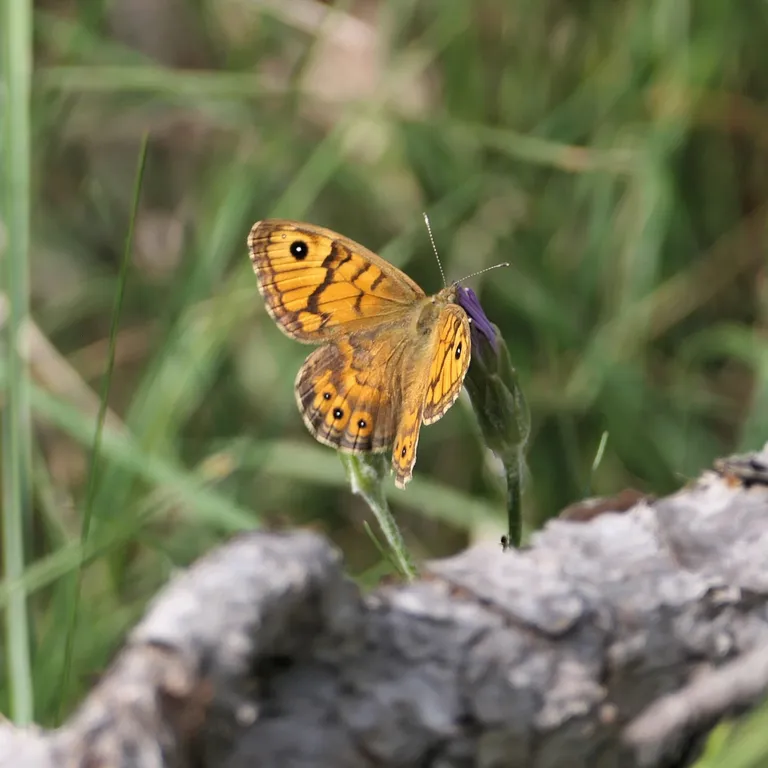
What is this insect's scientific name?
Lasiommata megera (also Pararge megera)
